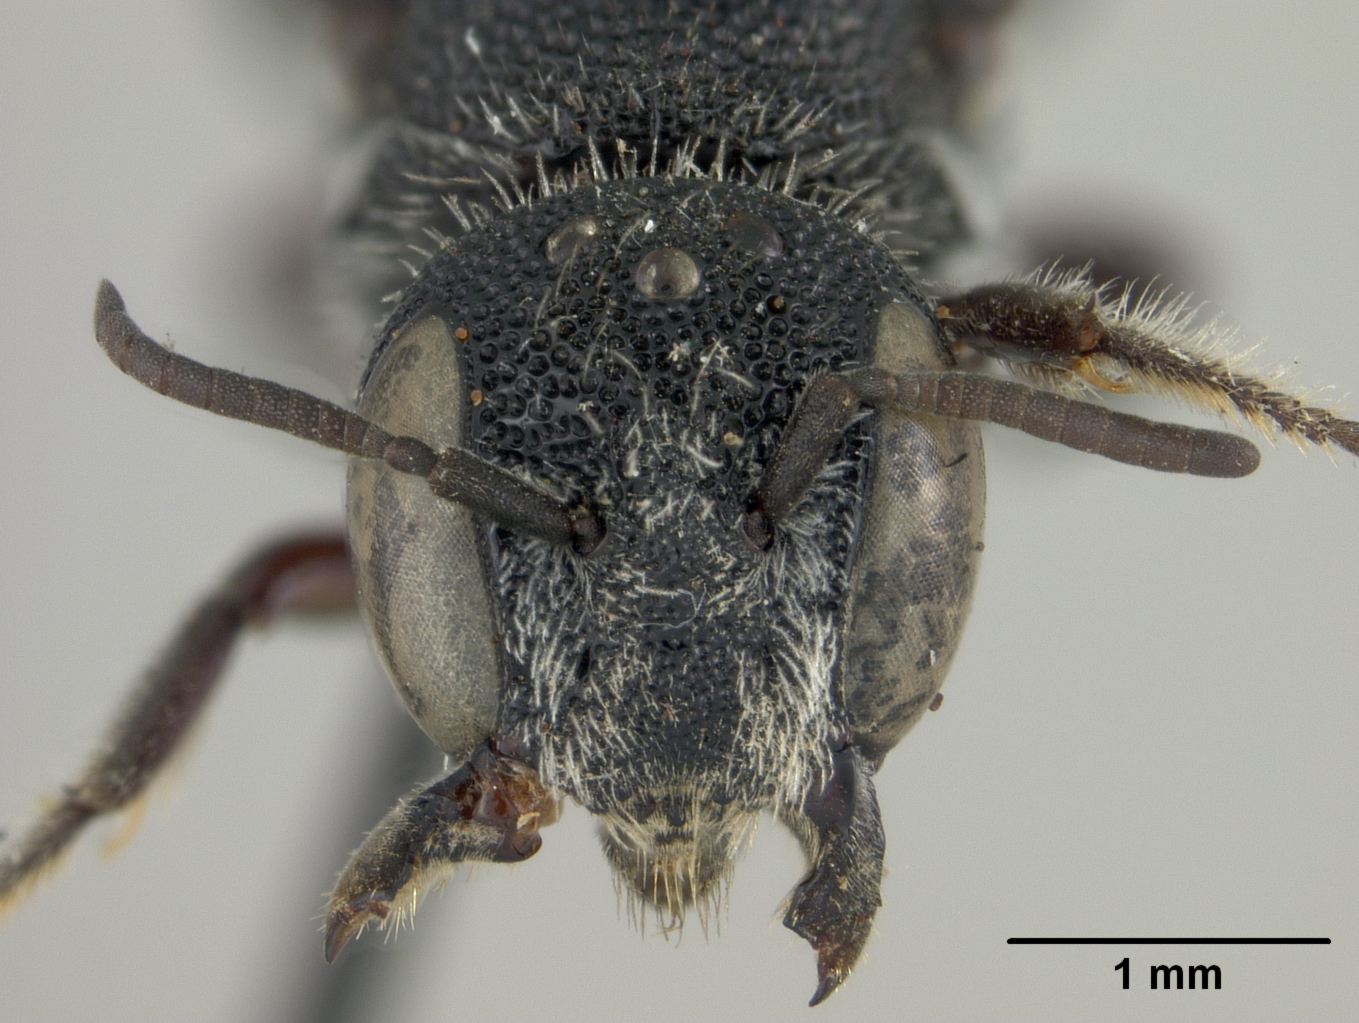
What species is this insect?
Heriades crawfordi
